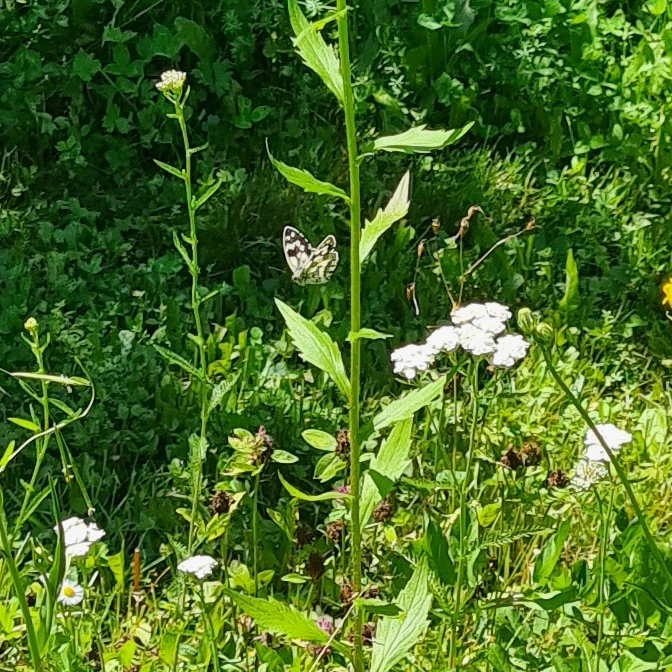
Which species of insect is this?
Melanargia galathea
